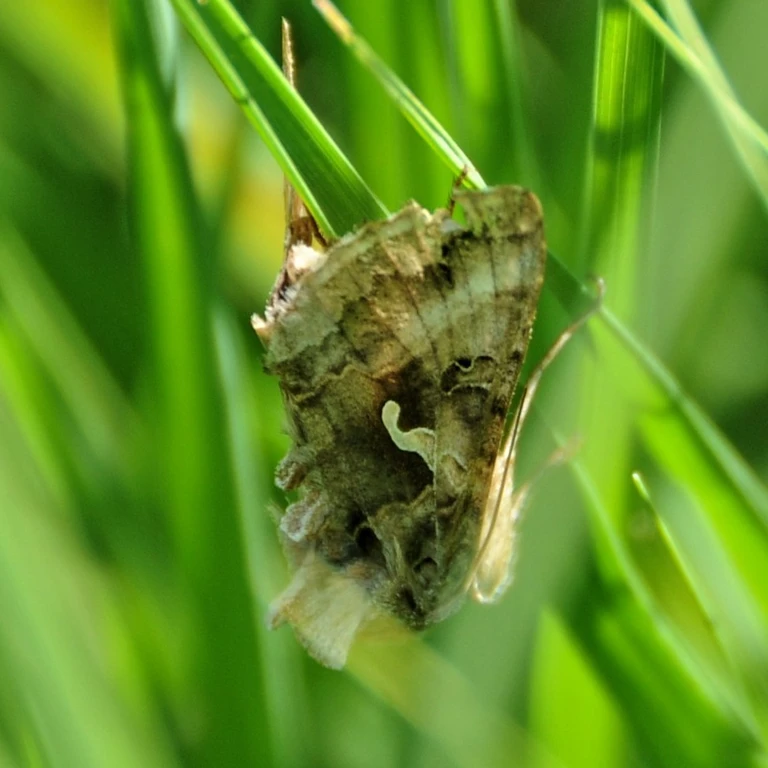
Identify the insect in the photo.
Autographa gamma
